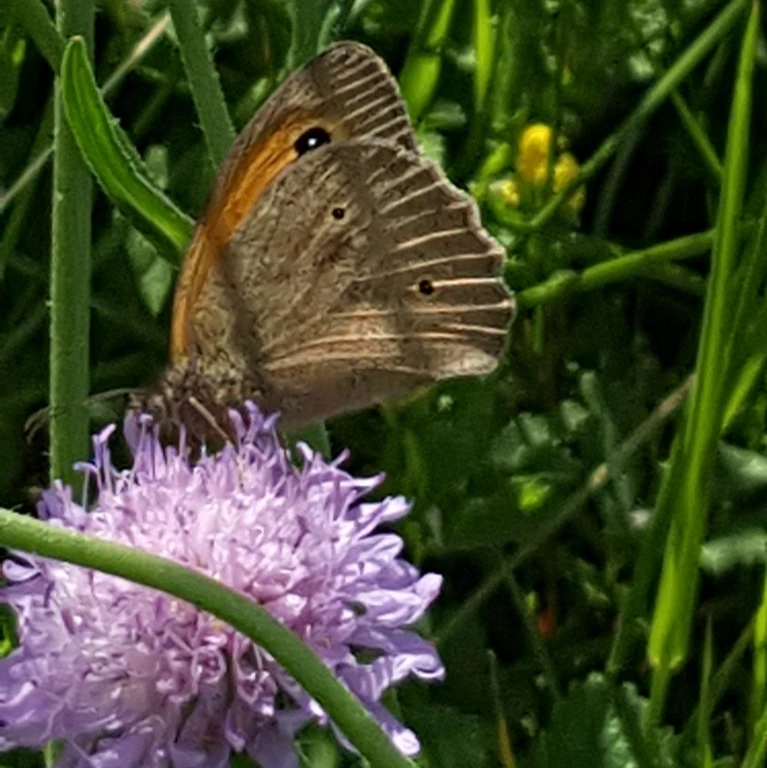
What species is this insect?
Maniola jurtina
